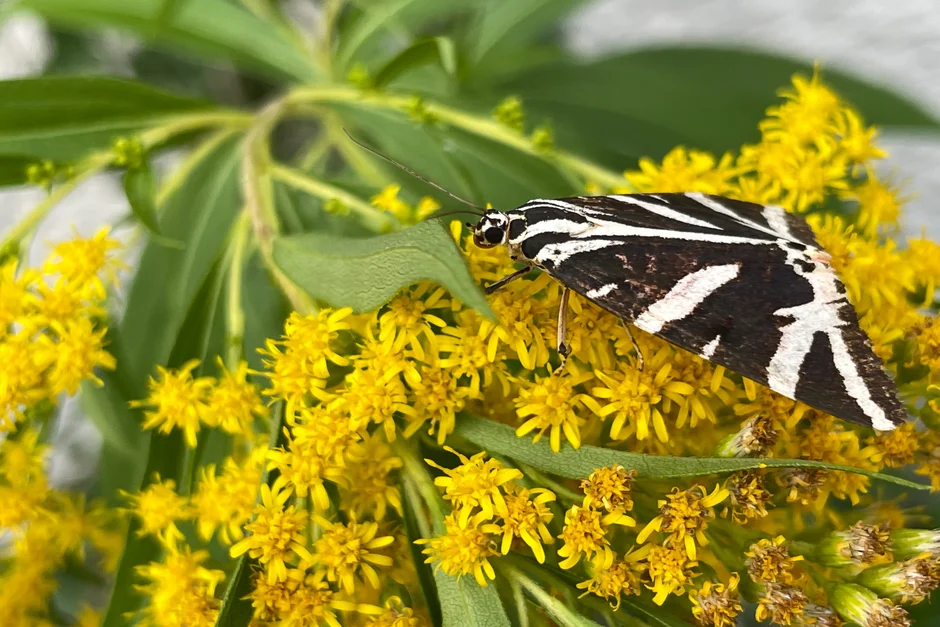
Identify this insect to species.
Euplagia quadripunctaria
